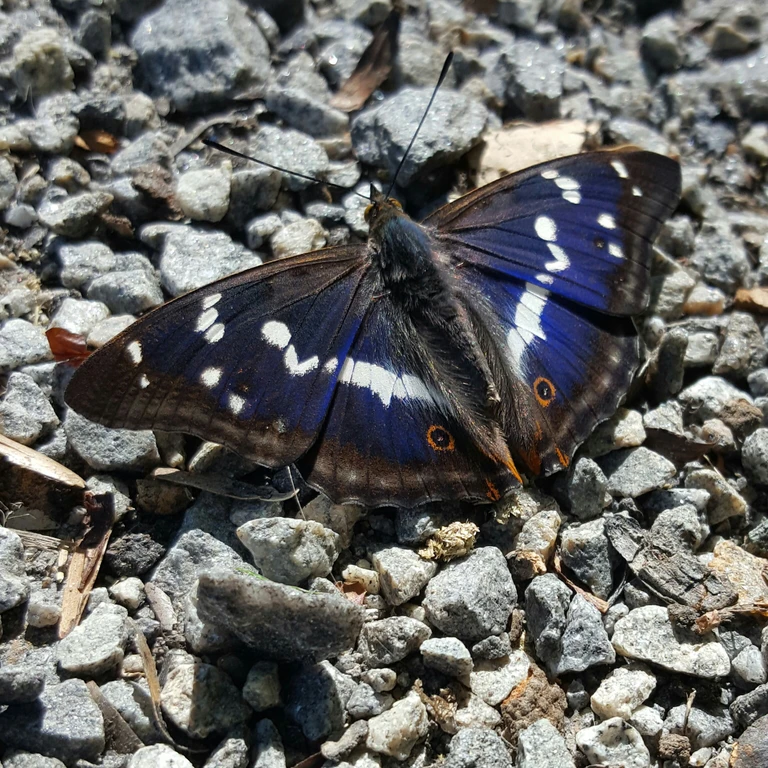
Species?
Apatura iris
